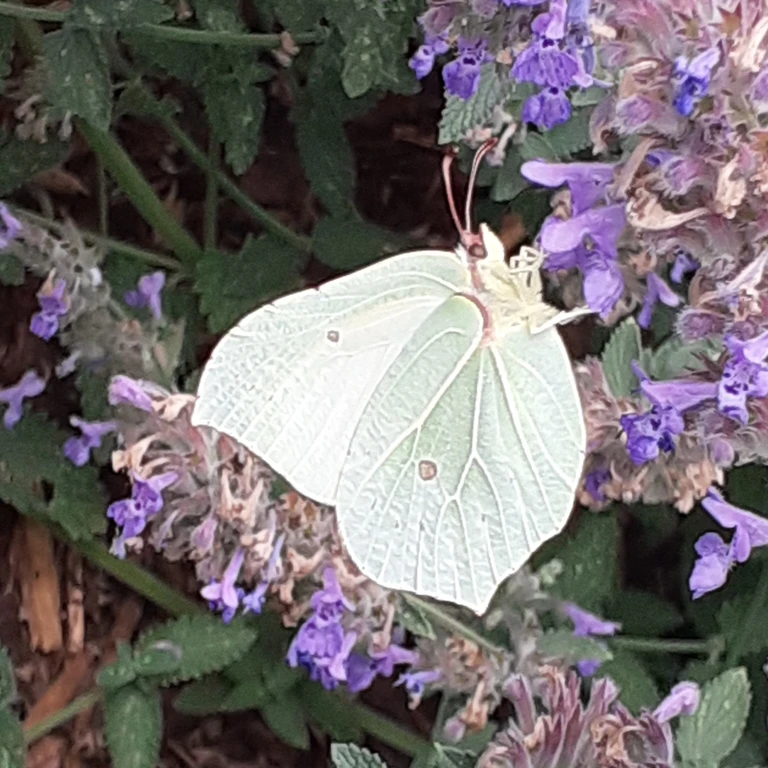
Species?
Gonepteryx rhamni
